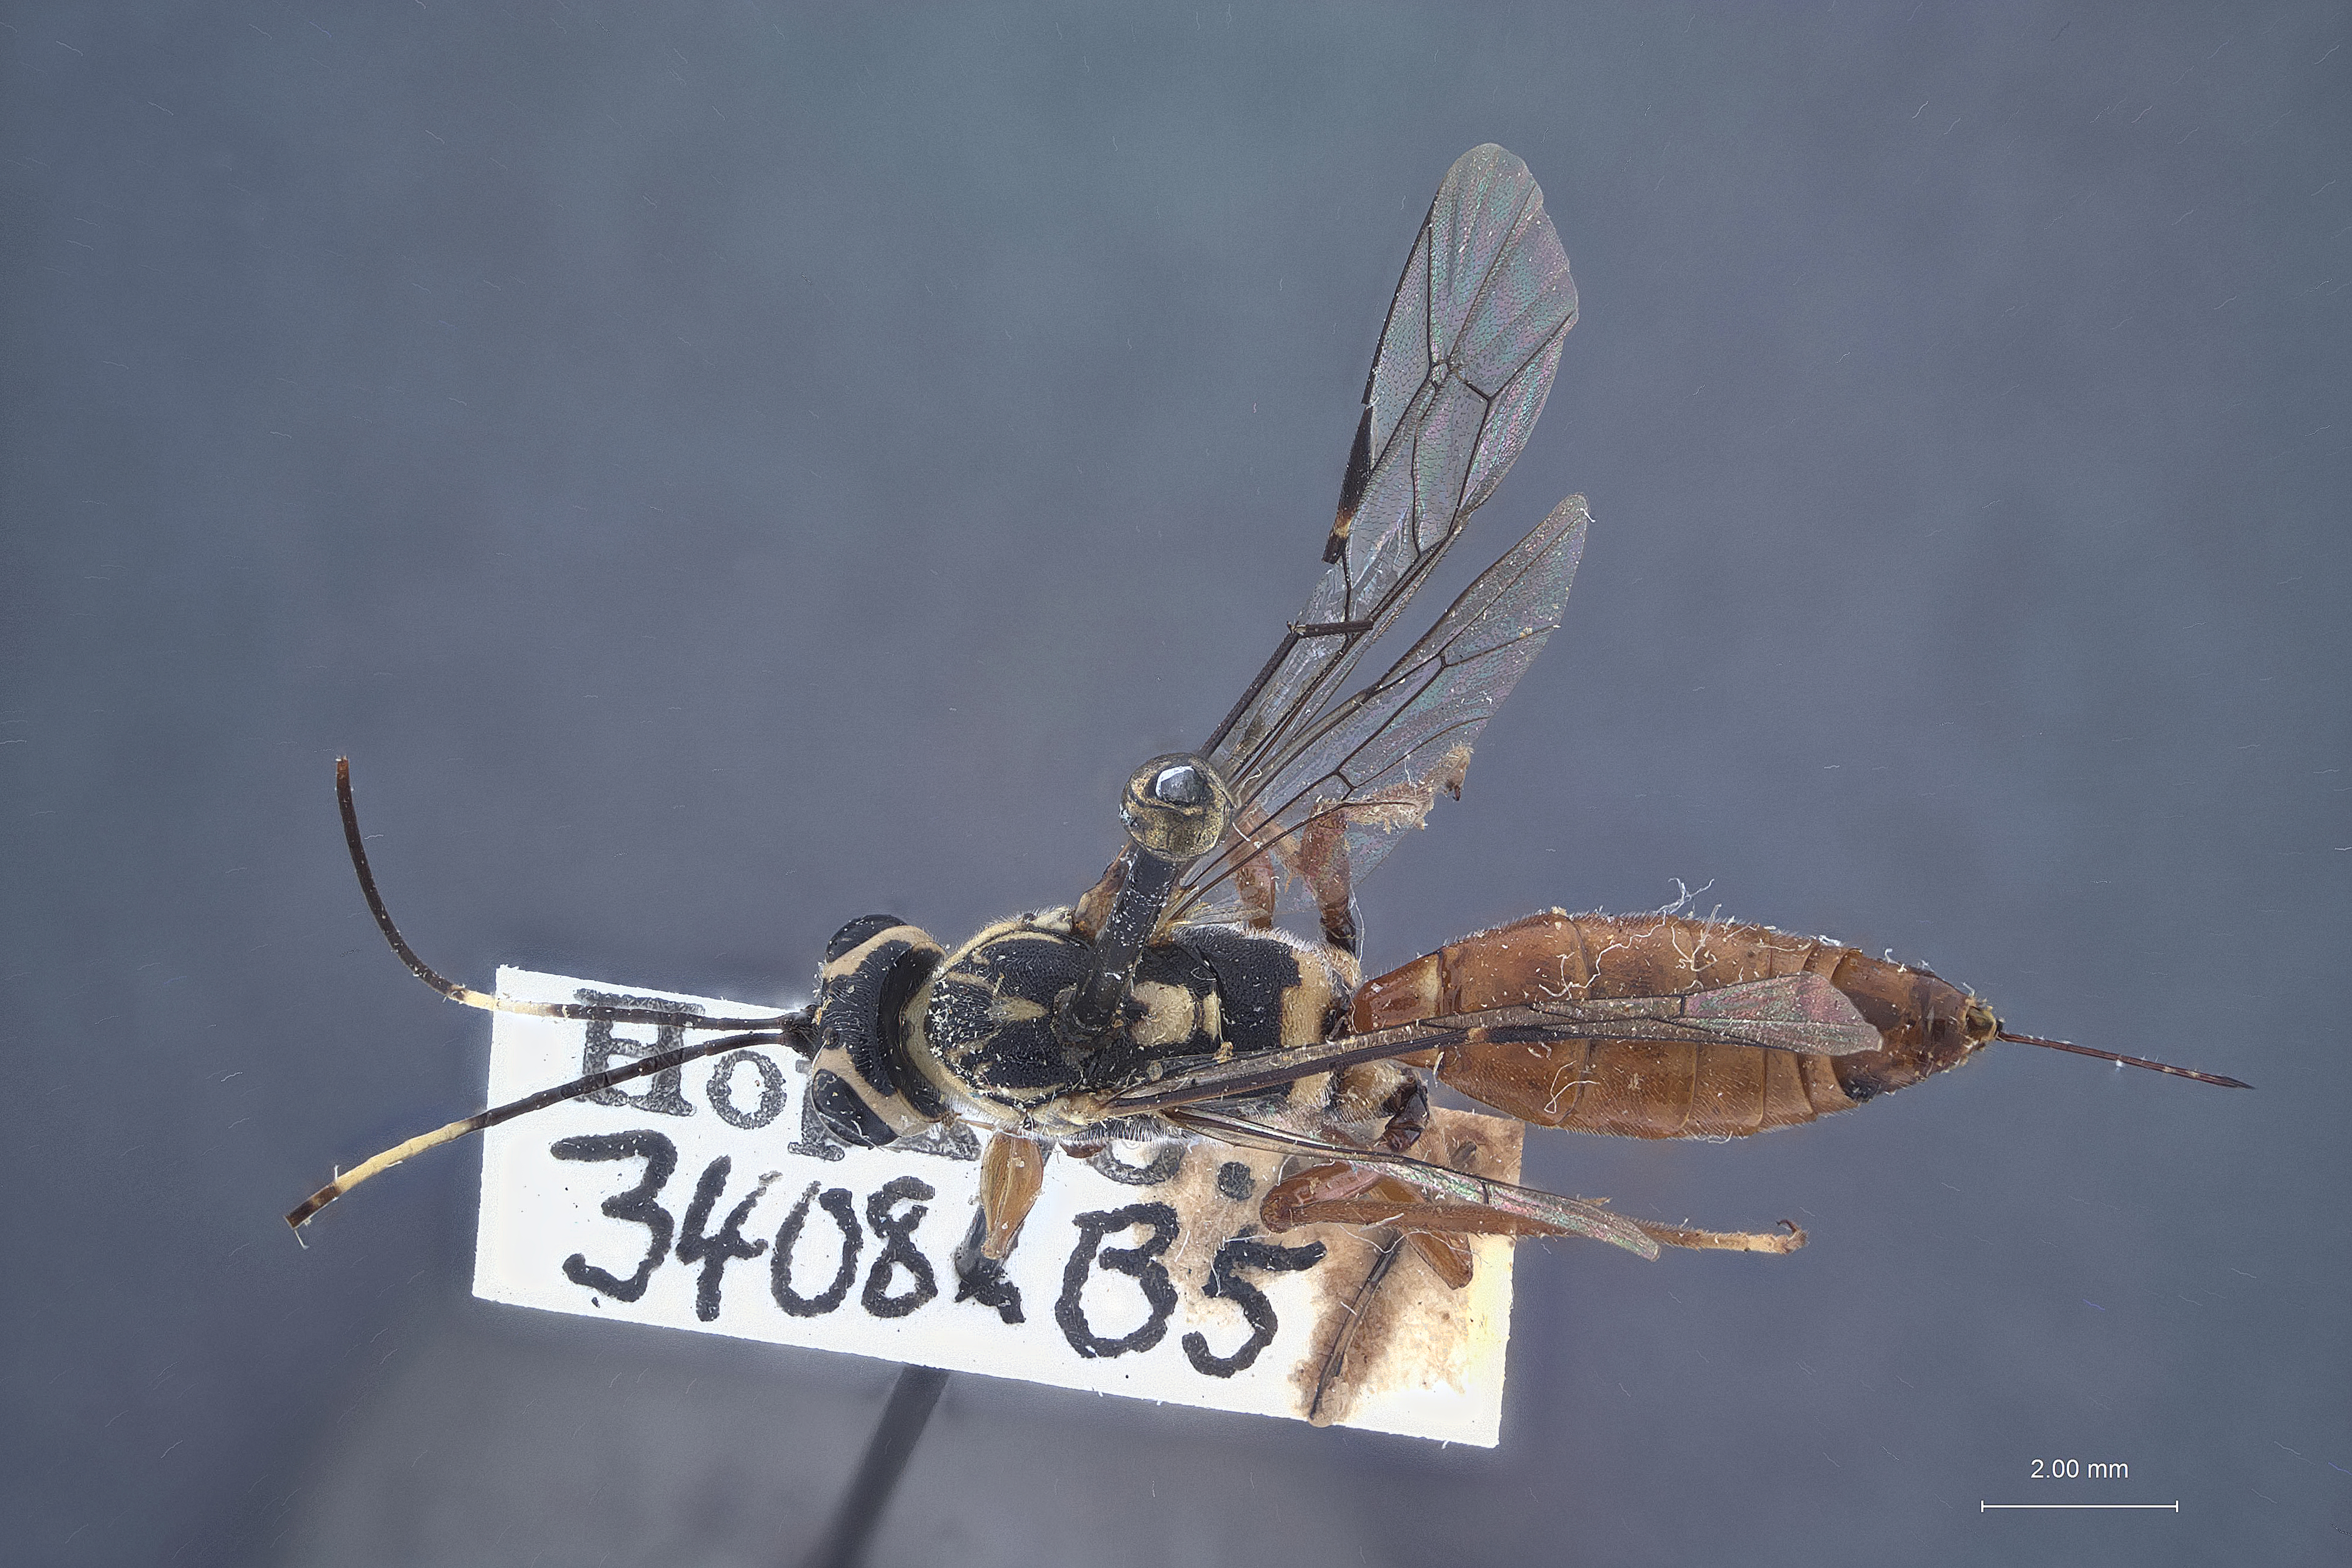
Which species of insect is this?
Cryptohelcostizus maculosus
